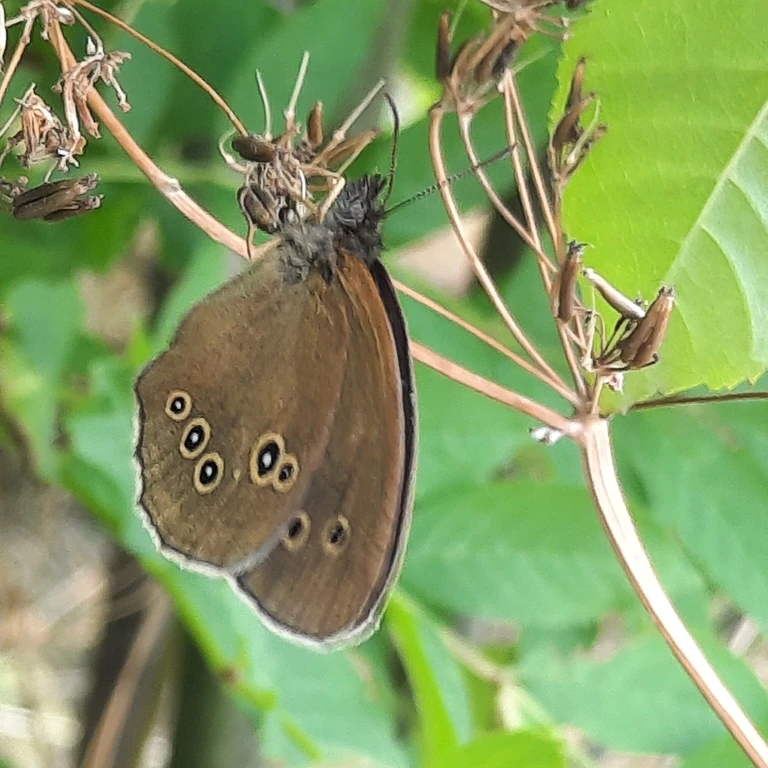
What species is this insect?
Aphantopus hyperantus
